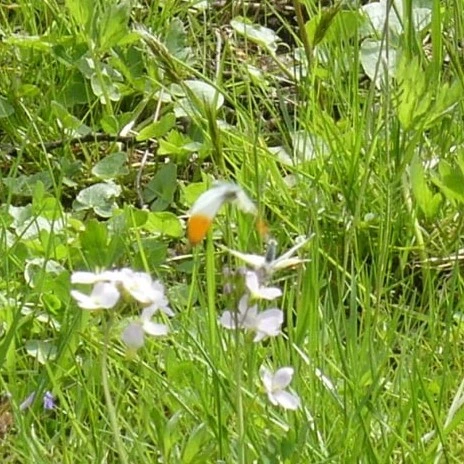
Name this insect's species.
Anthocharis cardamines
